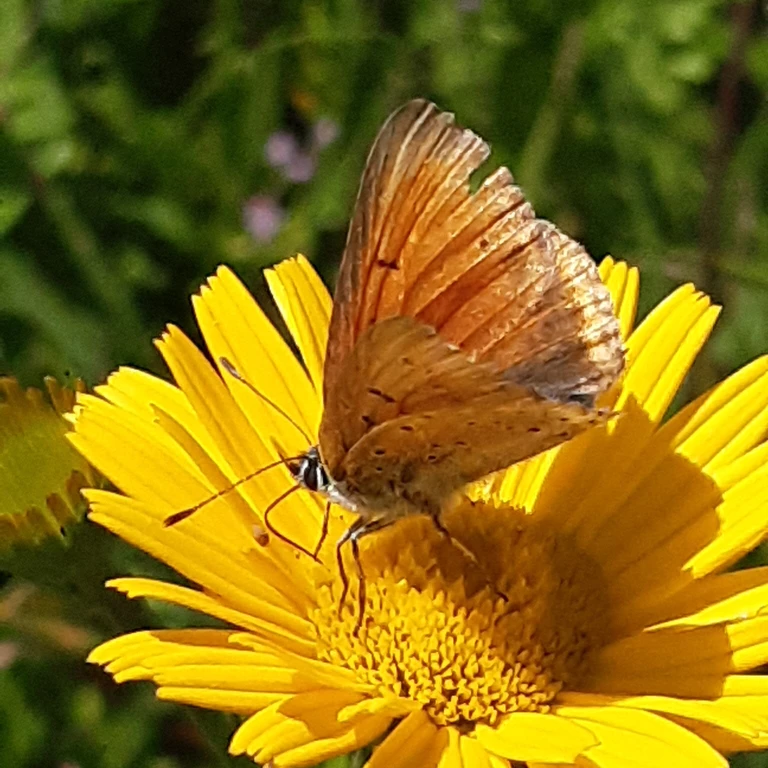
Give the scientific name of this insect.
Lycaena hippothoe (also Palaeochrysophanus hippothoe)
